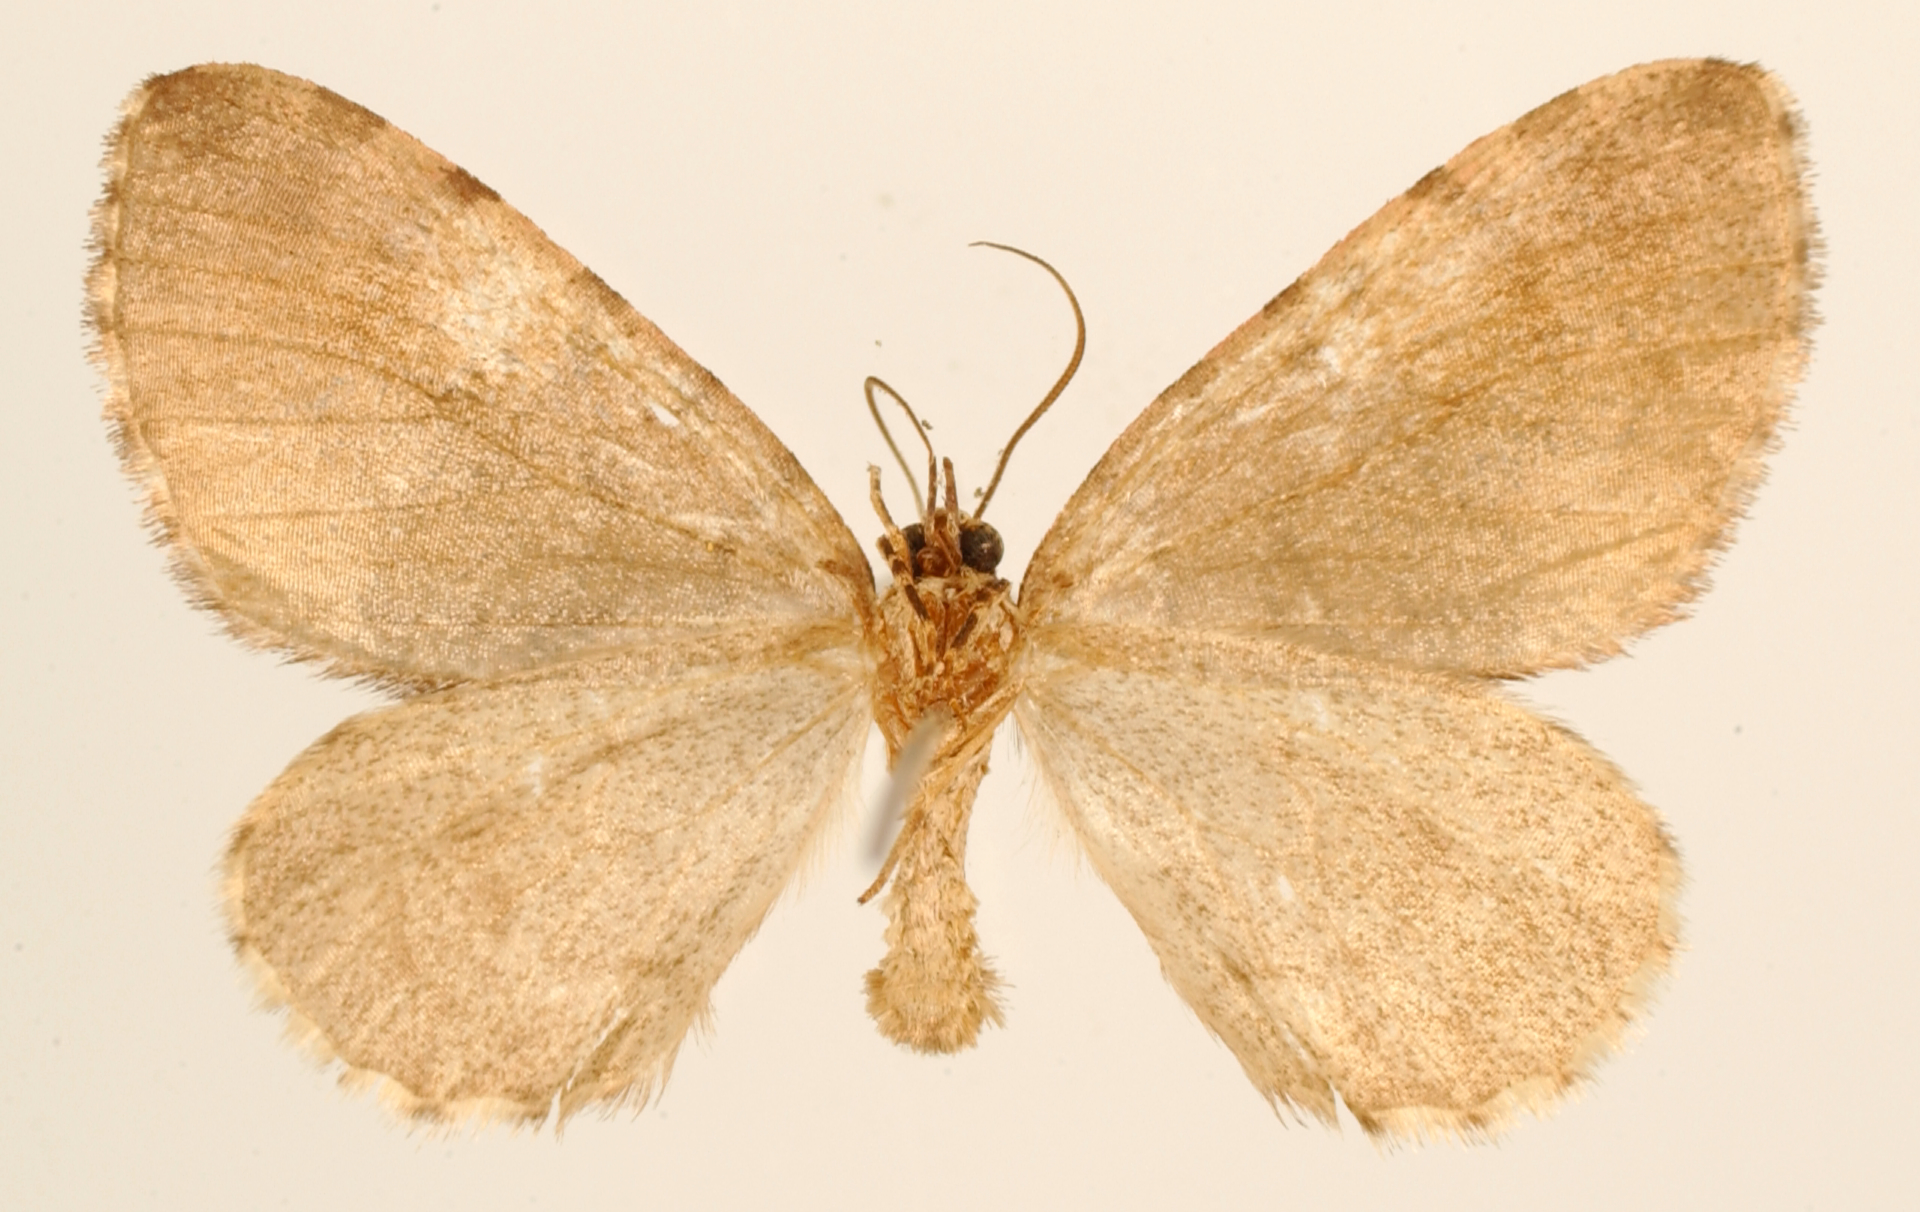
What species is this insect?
Hydriomena stylites
